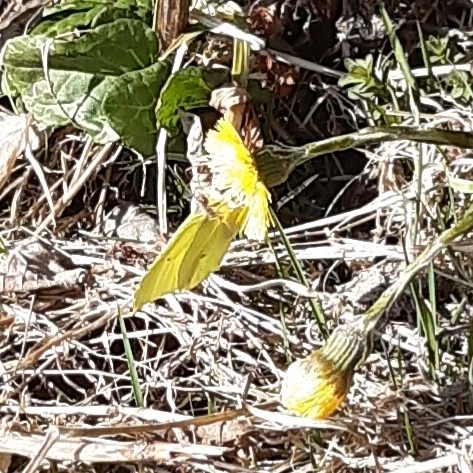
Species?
Gonepteryx rhamni
